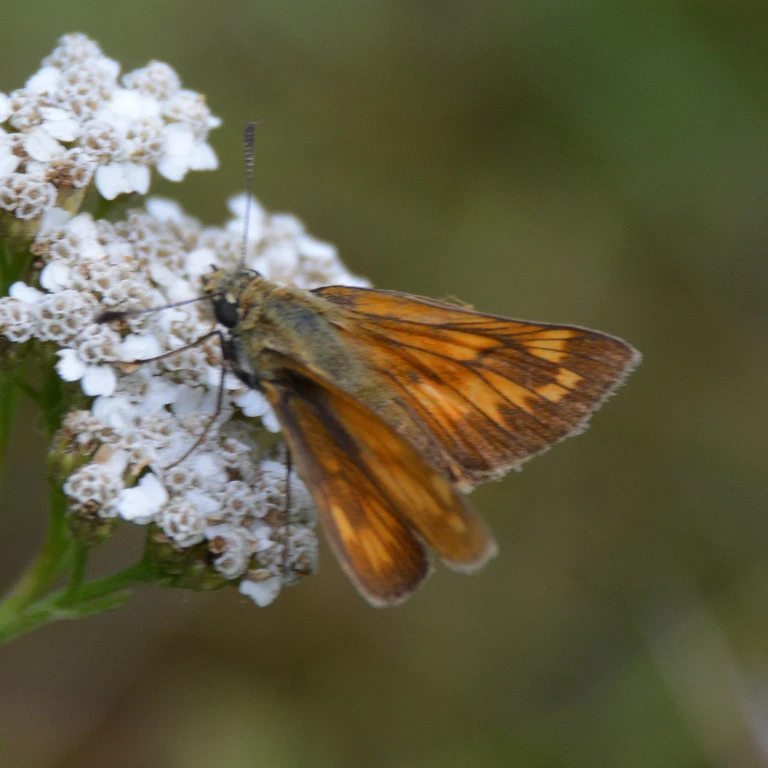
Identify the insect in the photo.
Ochlodes sylvanus (also Ochlodes venata)
